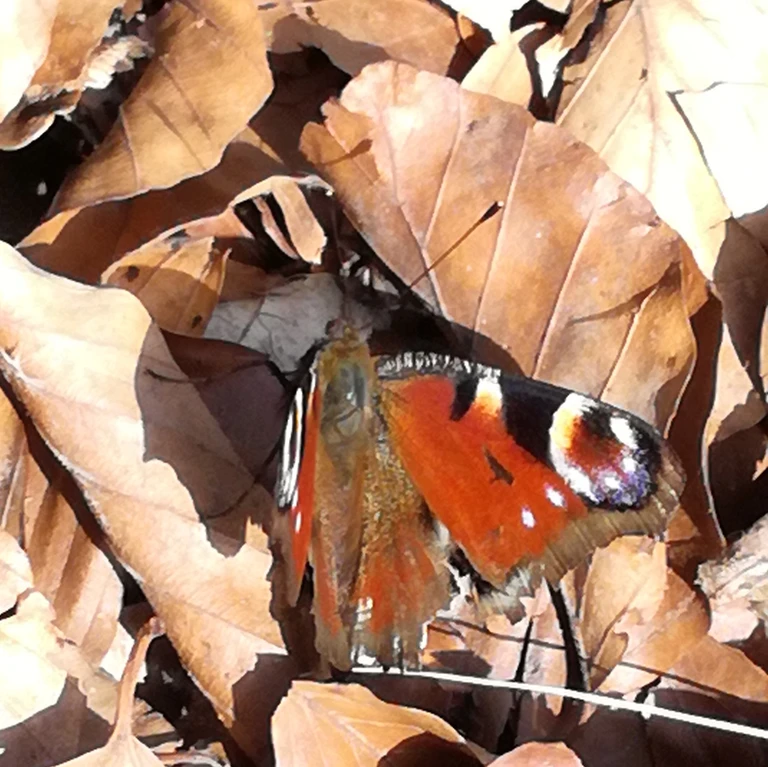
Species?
Aglais io
